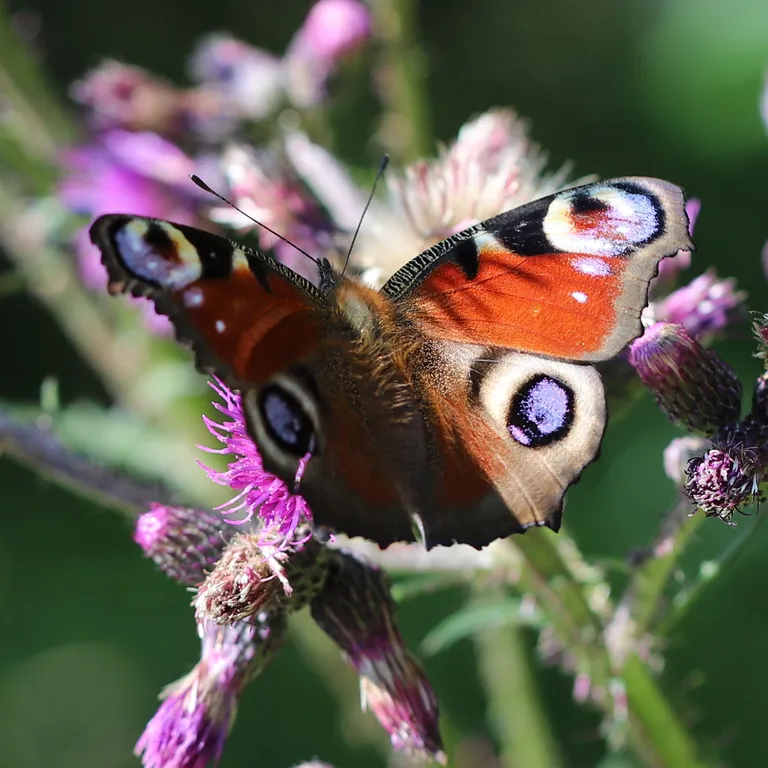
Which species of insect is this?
Aglais io
